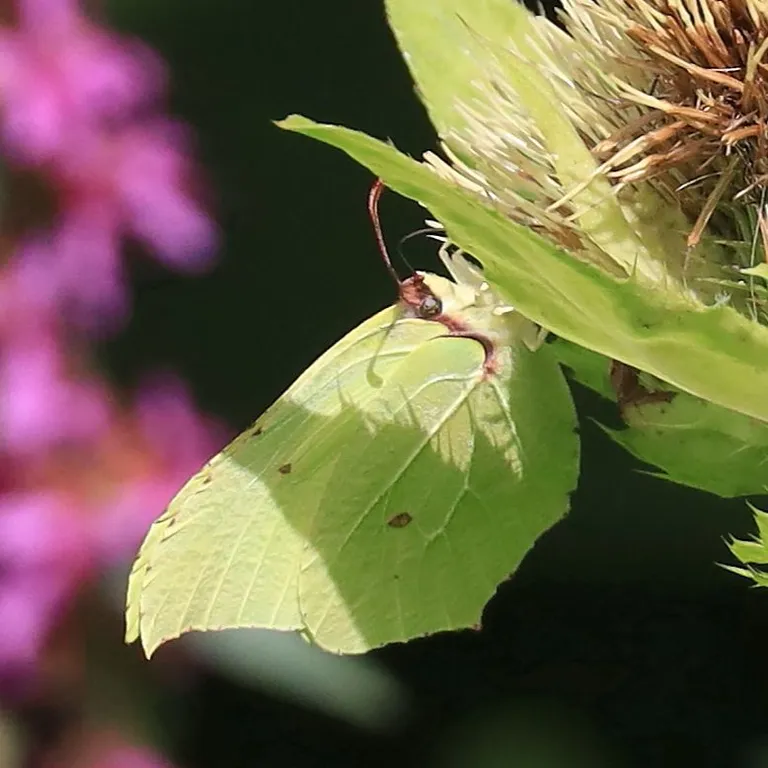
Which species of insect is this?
Gonepteryx rhamni
